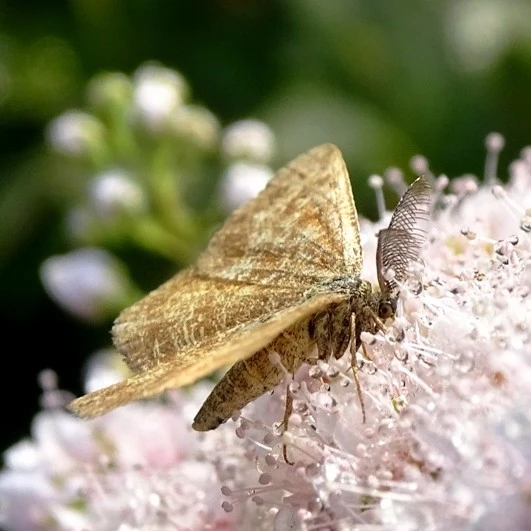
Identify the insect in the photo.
Ematurga atomaria
